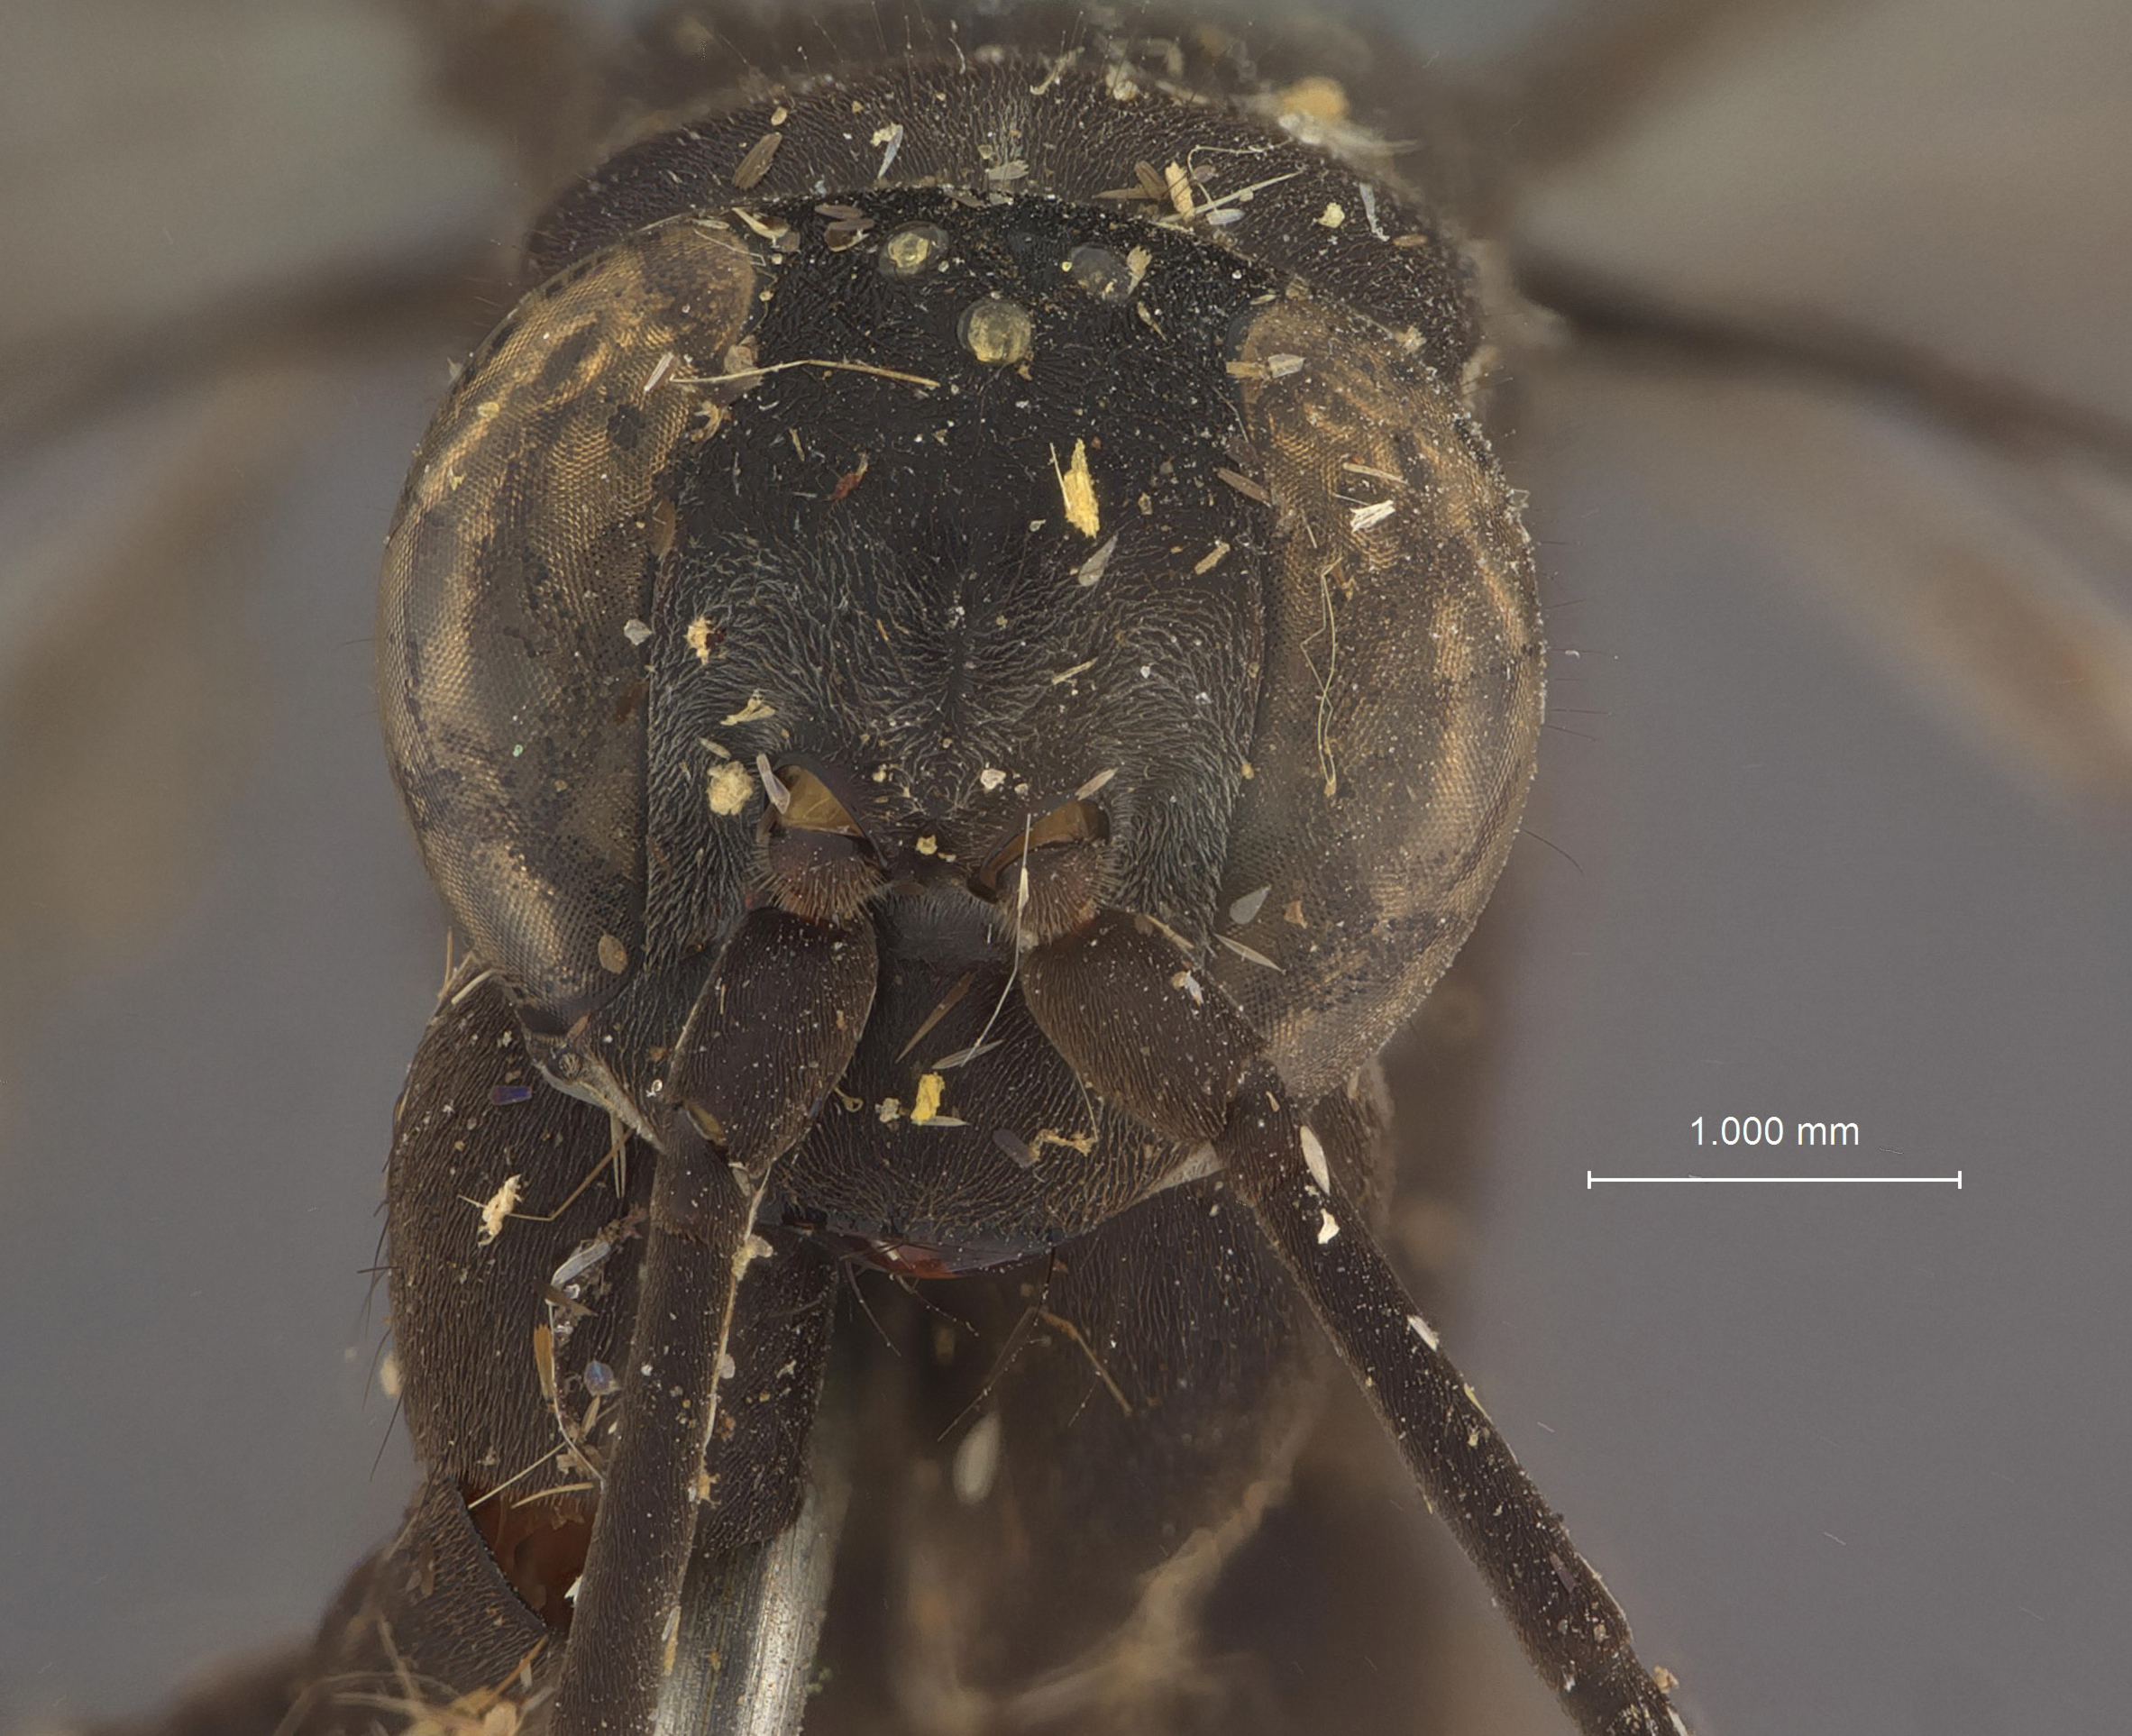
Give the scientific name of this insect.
Tachypompilus abbottii
